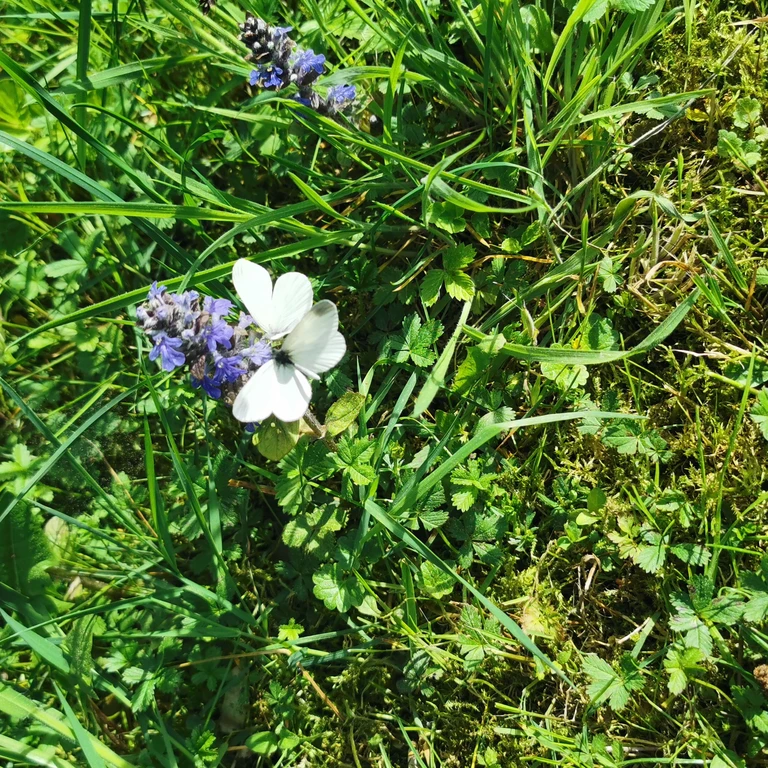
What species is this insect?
Leptidea sinapis/juvernica
